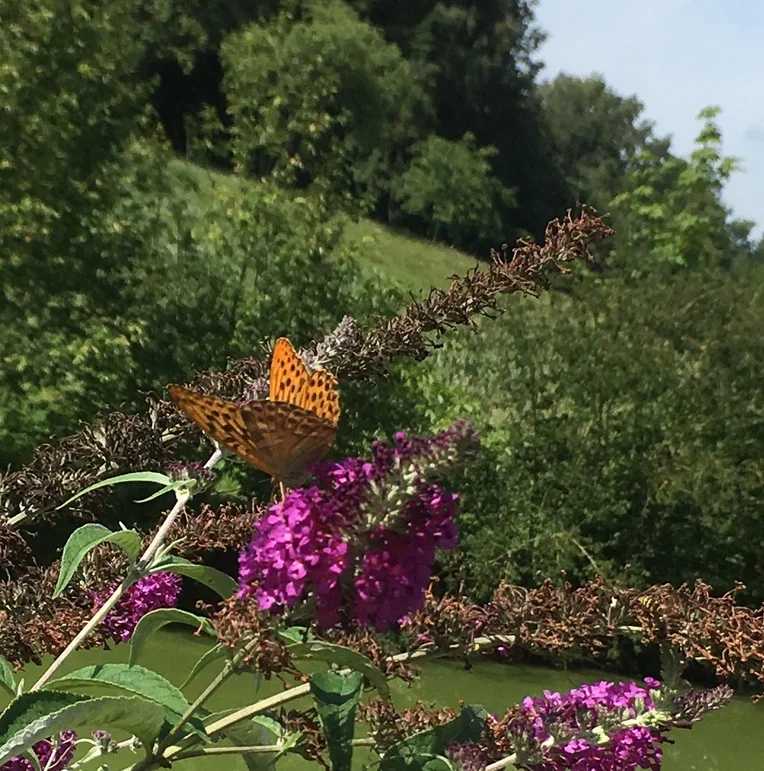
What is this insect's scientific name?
Argynnis paphia
